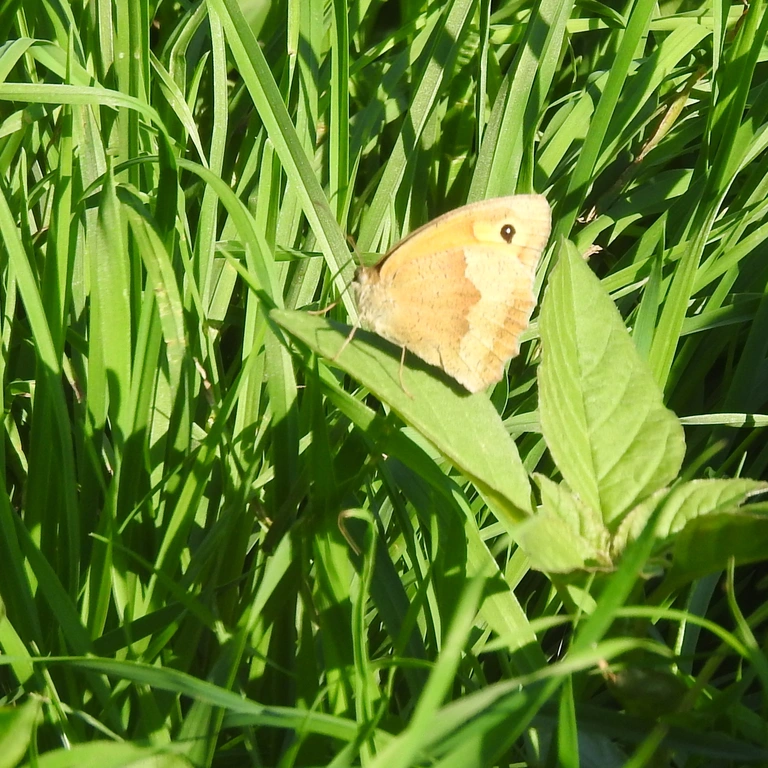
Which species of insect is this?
Maniola jurtina
